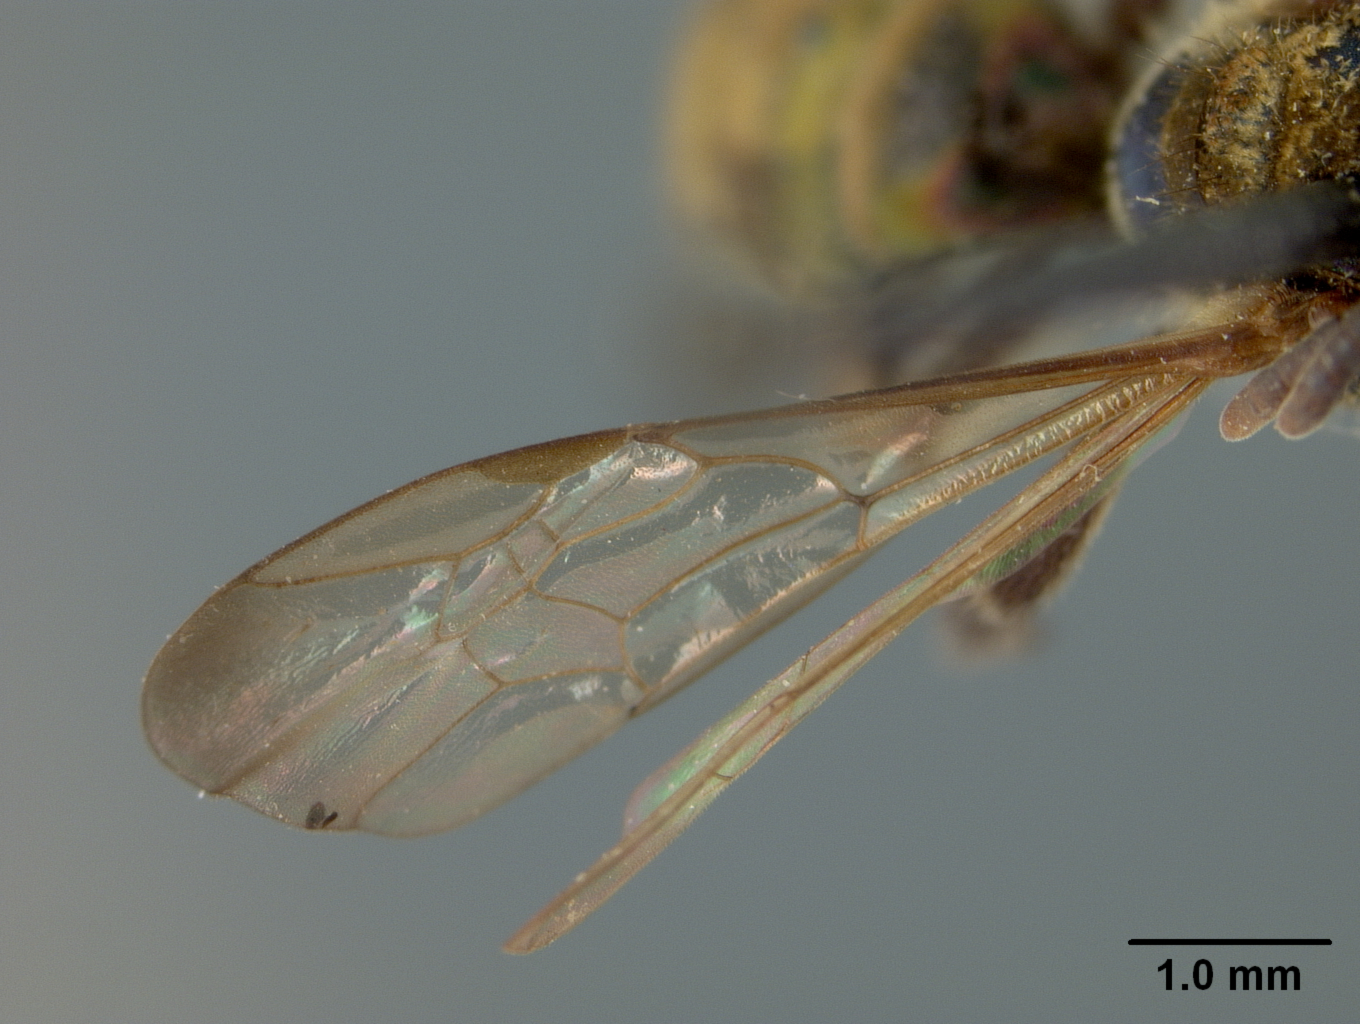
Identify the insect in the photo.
Neocorynura villosissima
